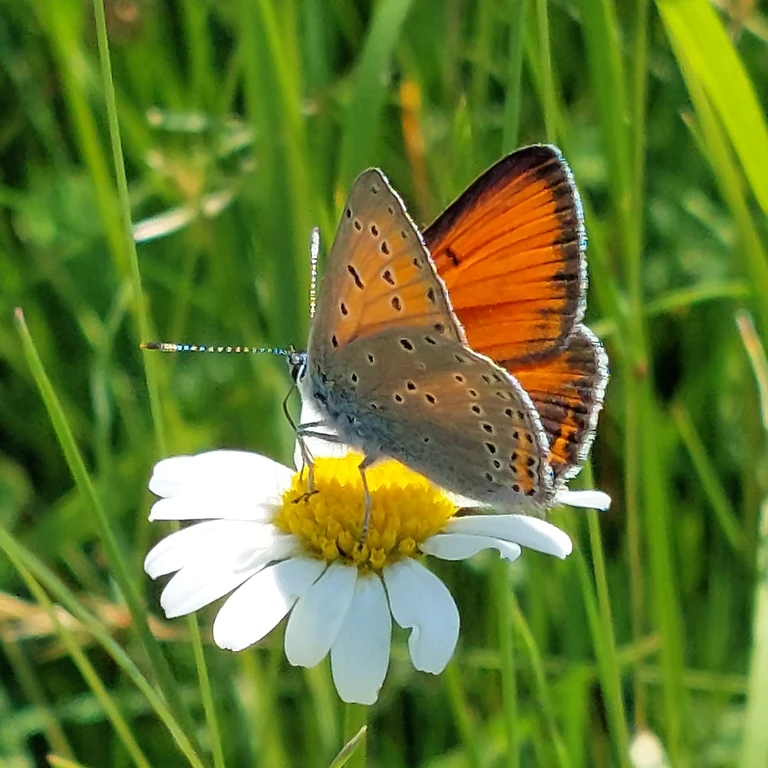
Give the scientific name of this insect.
Lycaena hippothoe (also Palaeochrysophanus hippothoe)
